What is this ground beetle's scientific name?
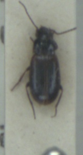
Dicheirotrichus cognatus
